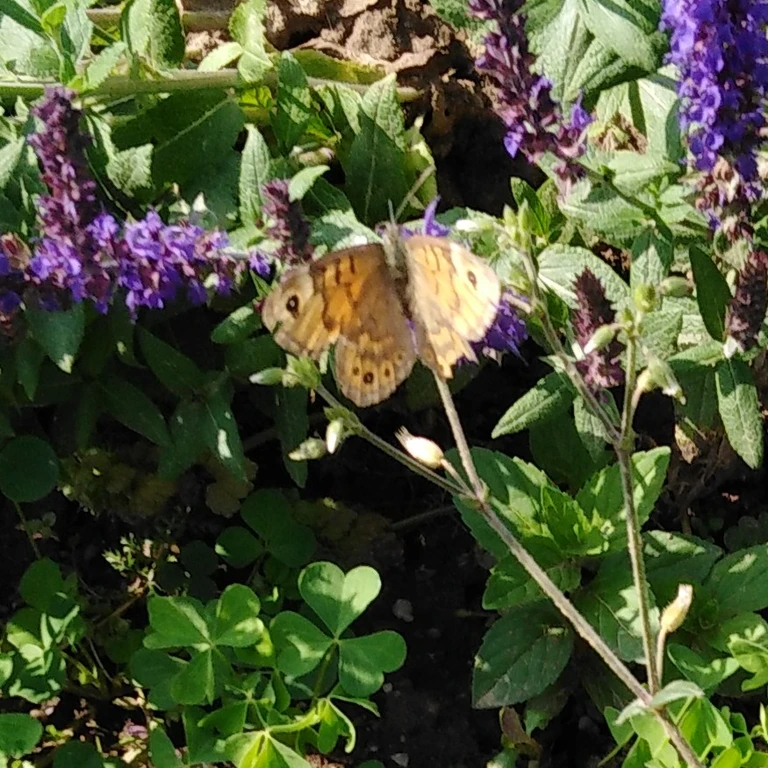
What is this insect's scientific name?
Lasiommata megera (also Pararge megera)
